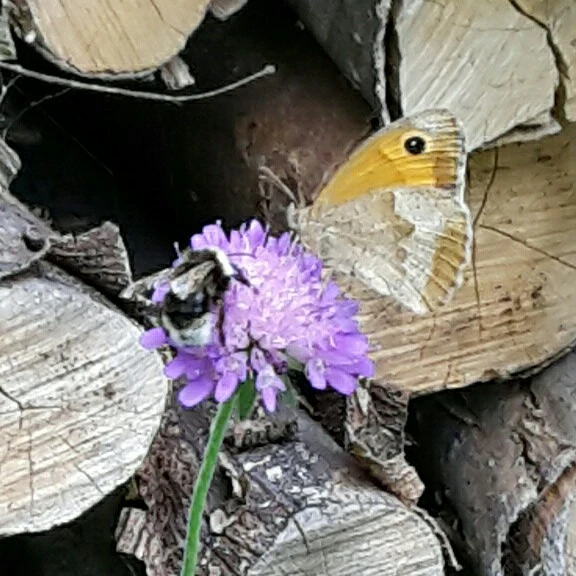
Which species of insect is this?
Maniola jurtina
